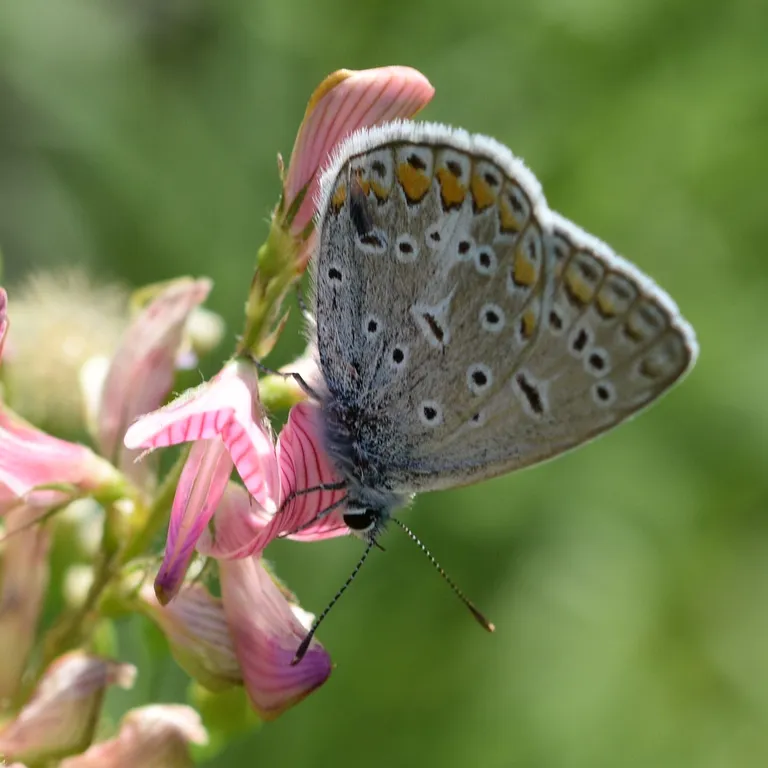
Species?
Polyommatus icarus
